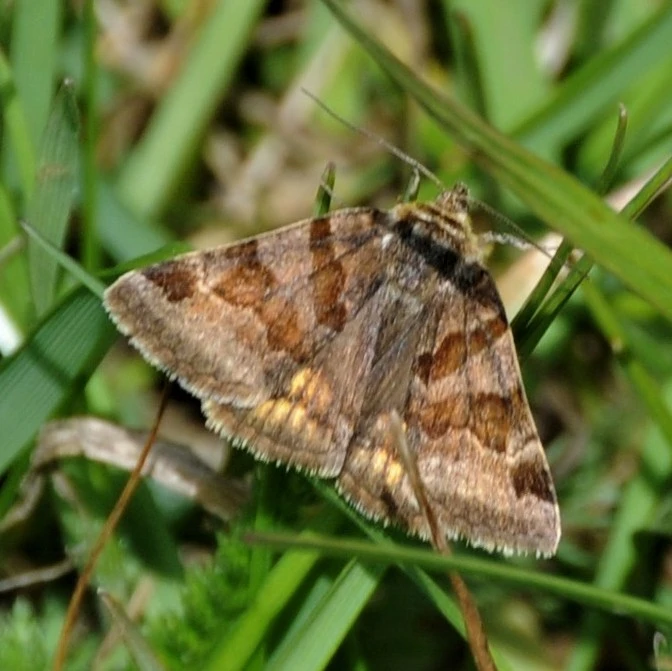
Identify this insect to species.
Euclidia glyphica
